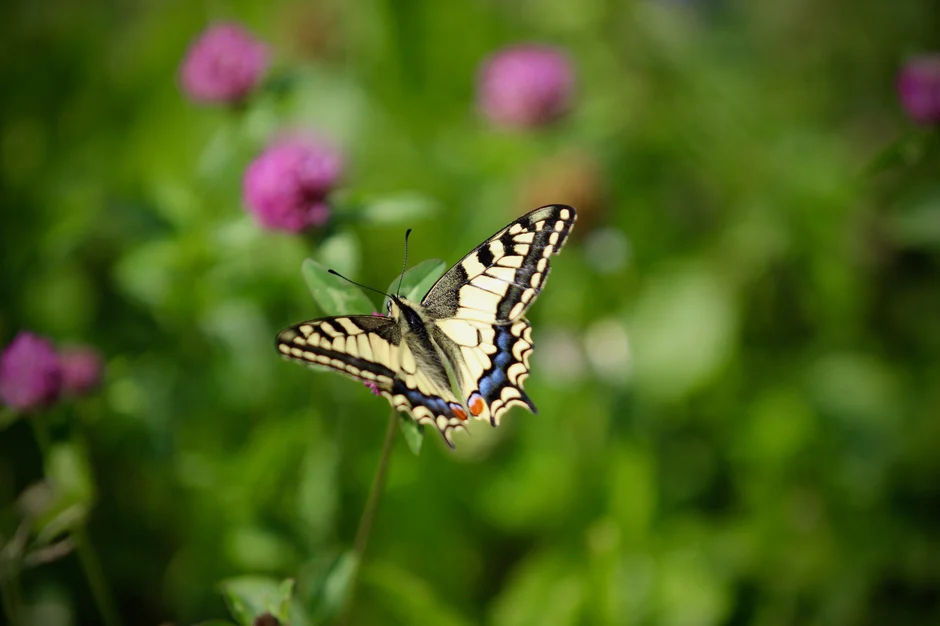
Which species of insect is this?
Papilio machaon
